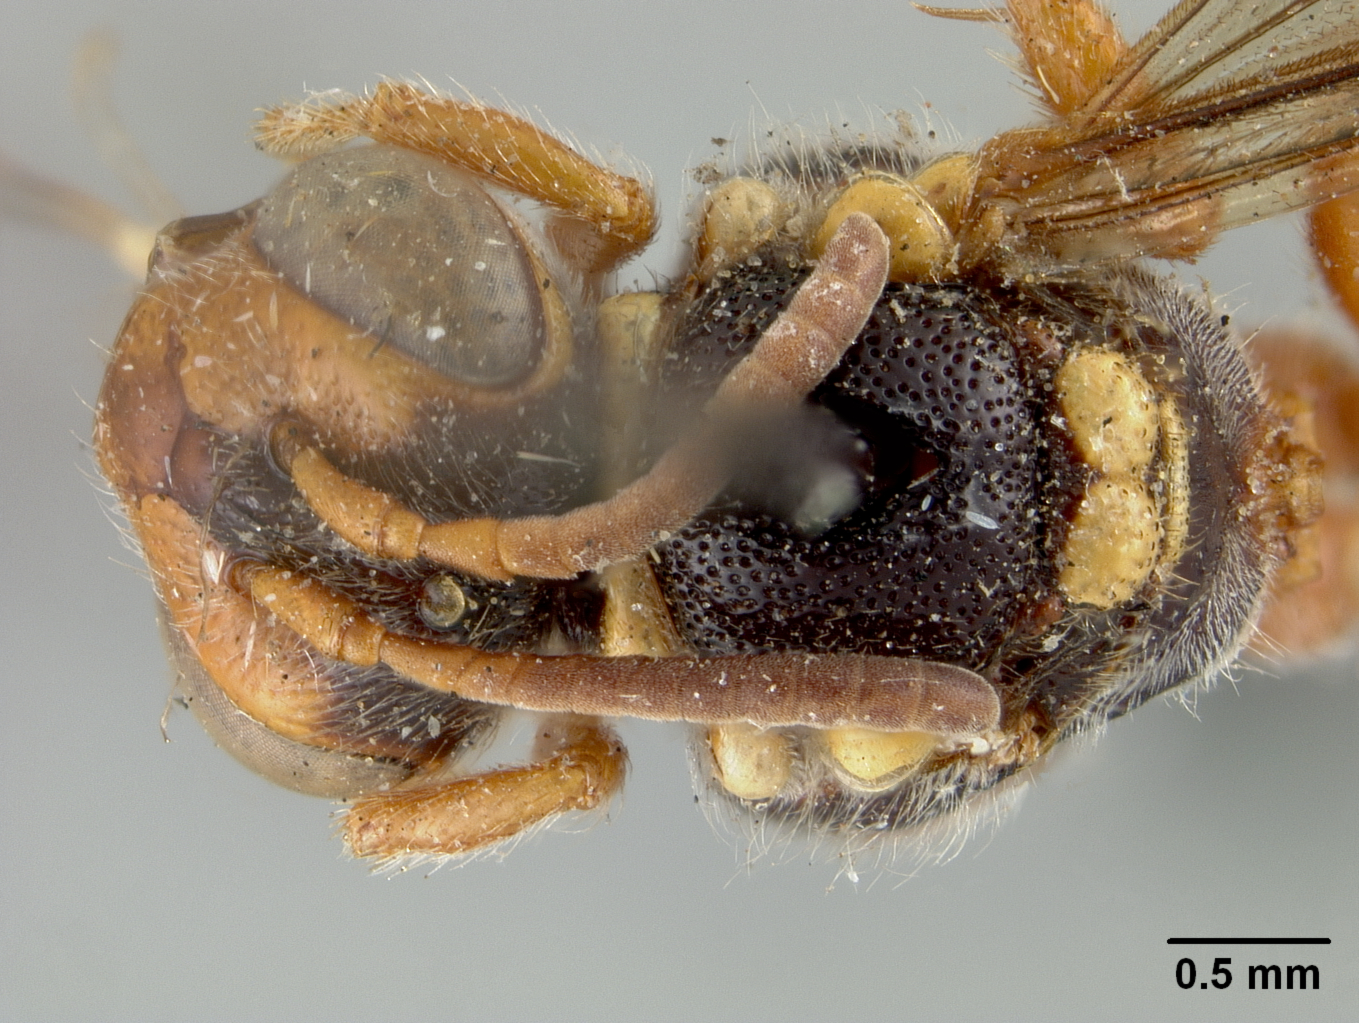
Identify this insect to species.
Nomada mitchelli
